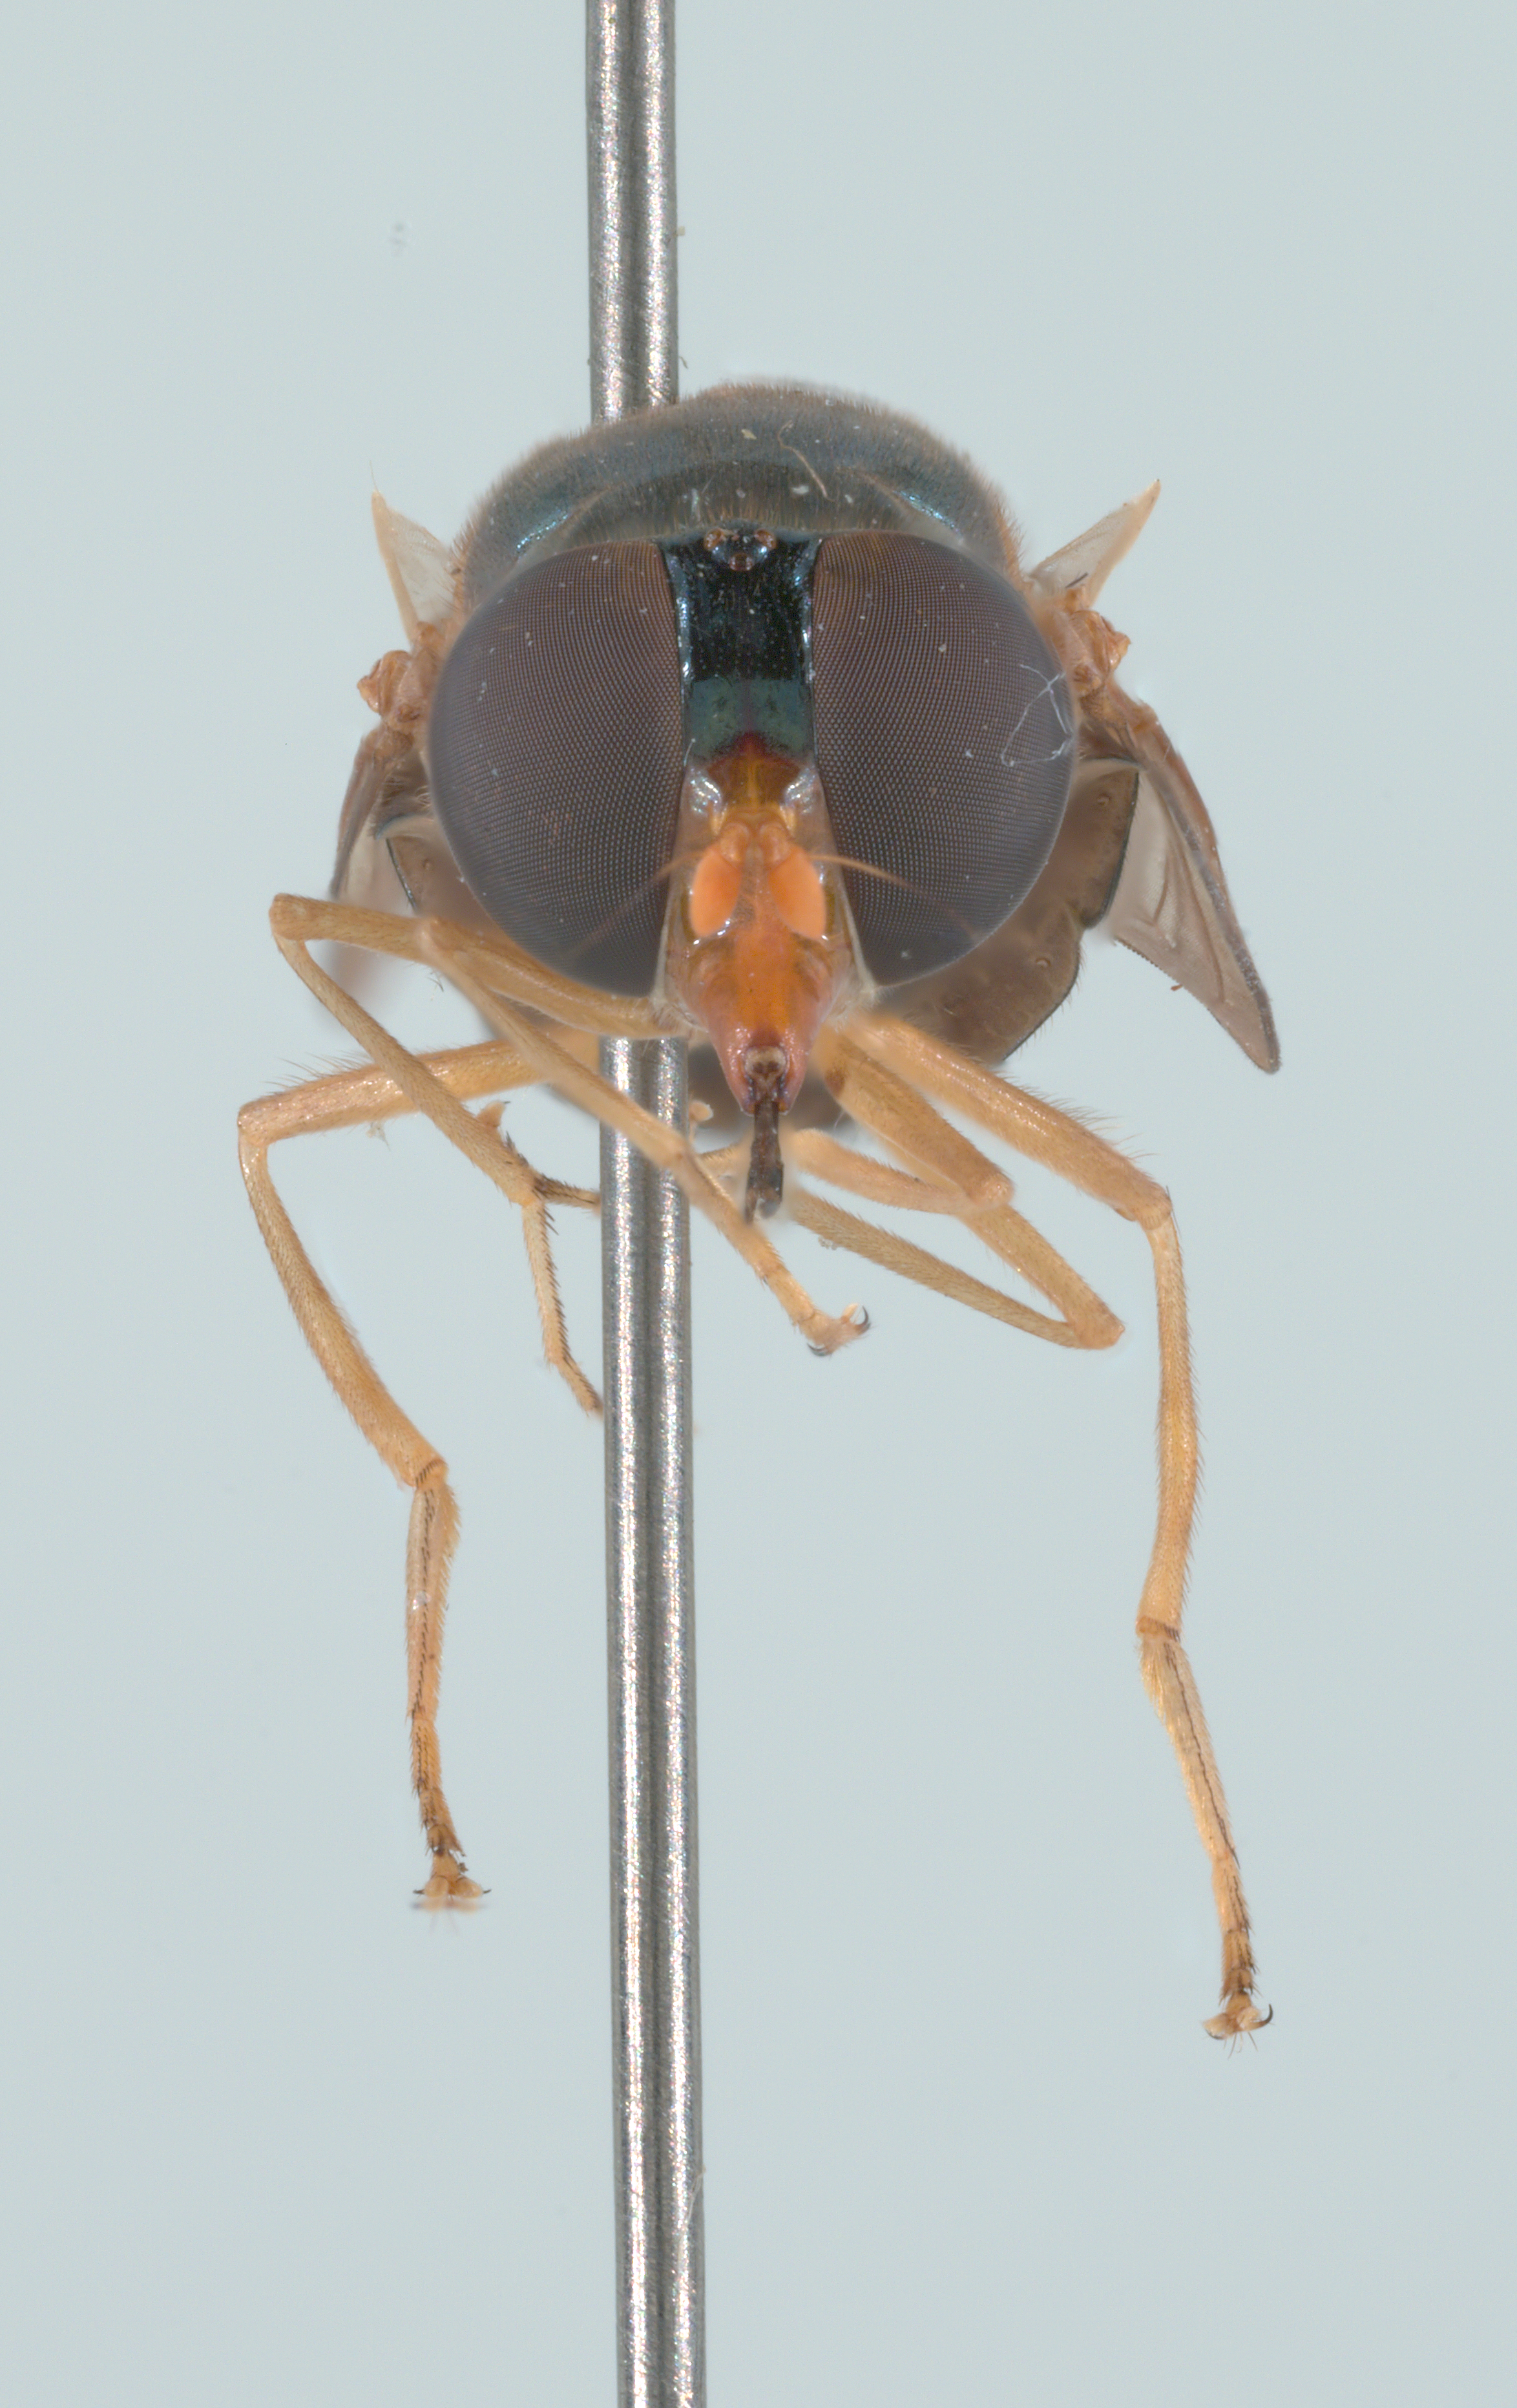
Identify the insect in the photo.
Rhingia caerulescens
